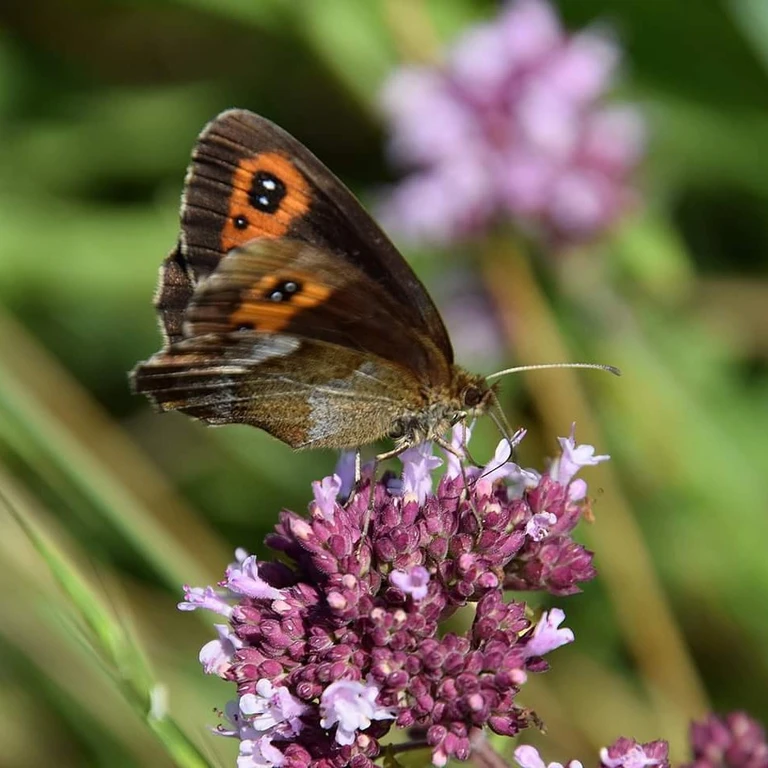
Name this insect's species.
Erebia aethiops
